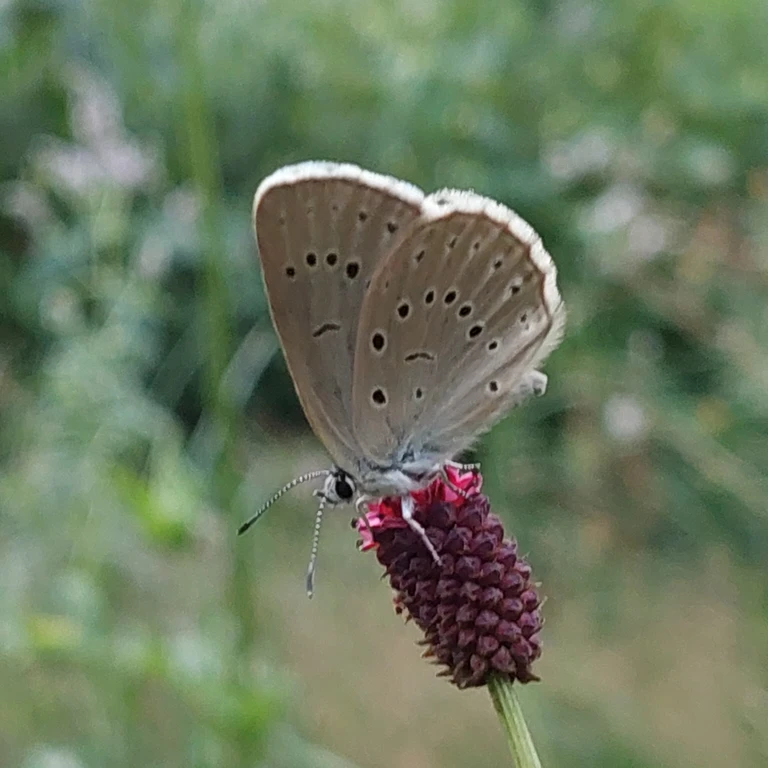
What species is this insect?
Phengaris teleius
